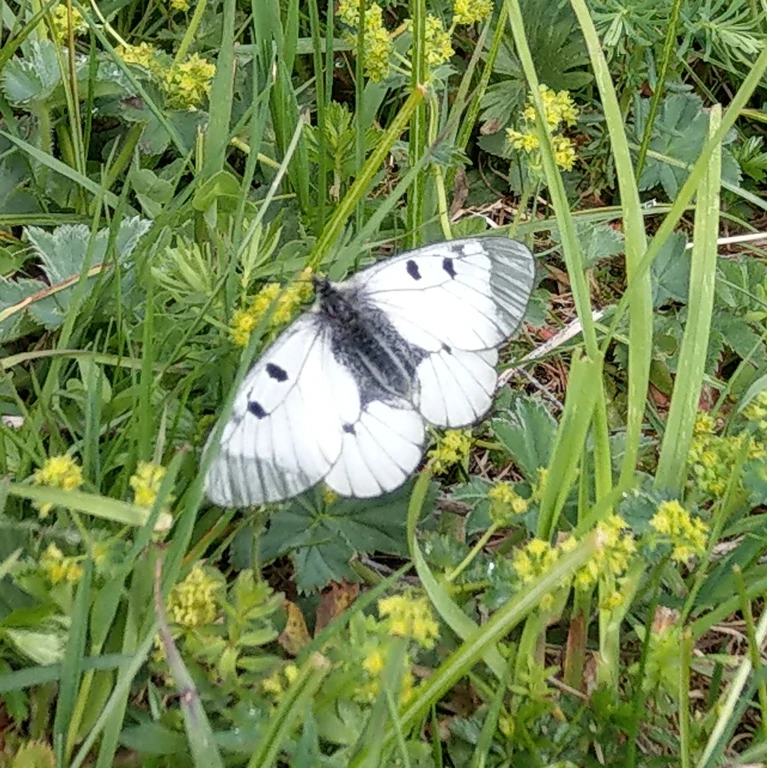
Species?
Parnassius mnemosyne
